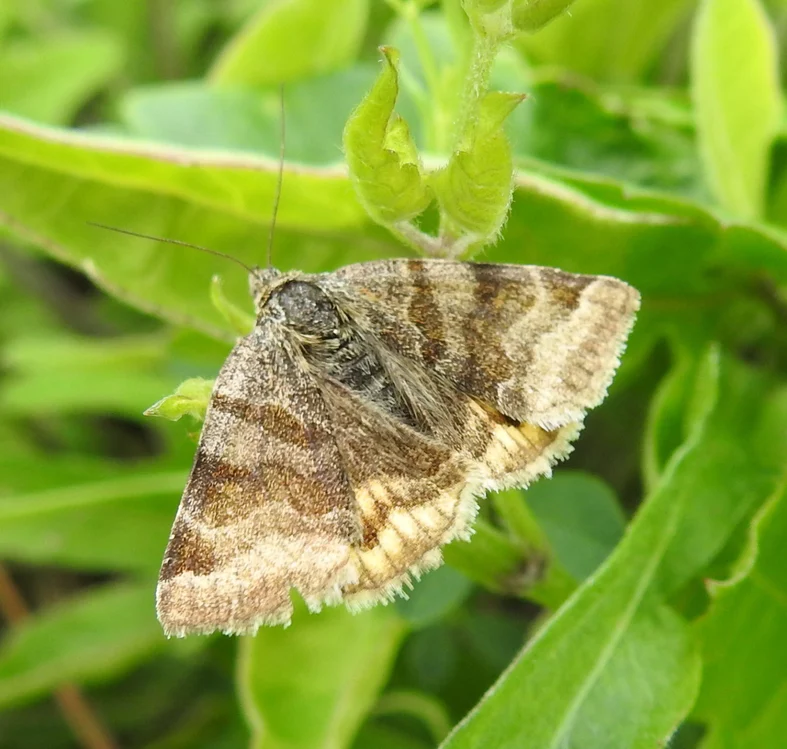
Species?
Euclidia glyphica
